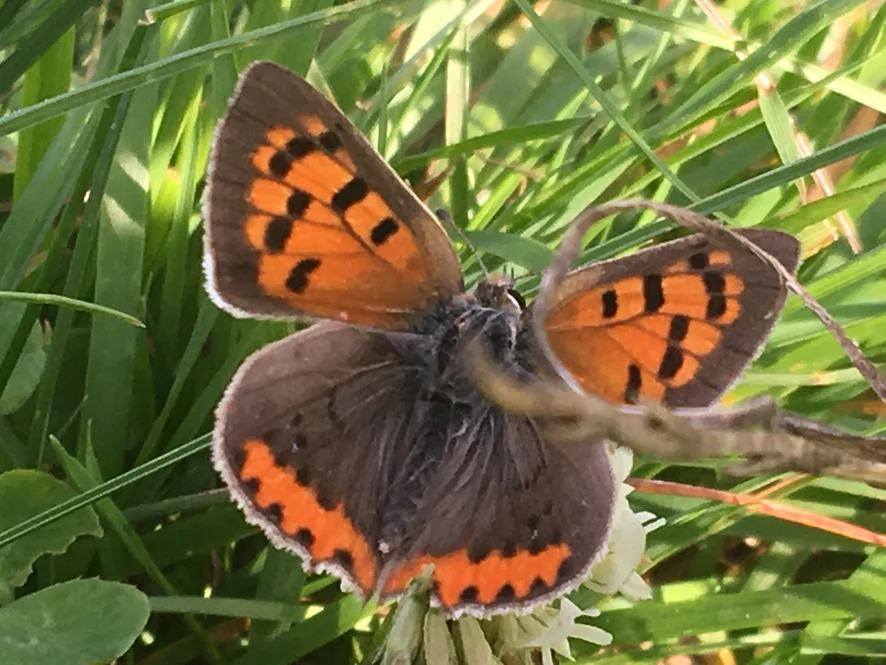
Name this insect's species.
Lycaena phlaeas
